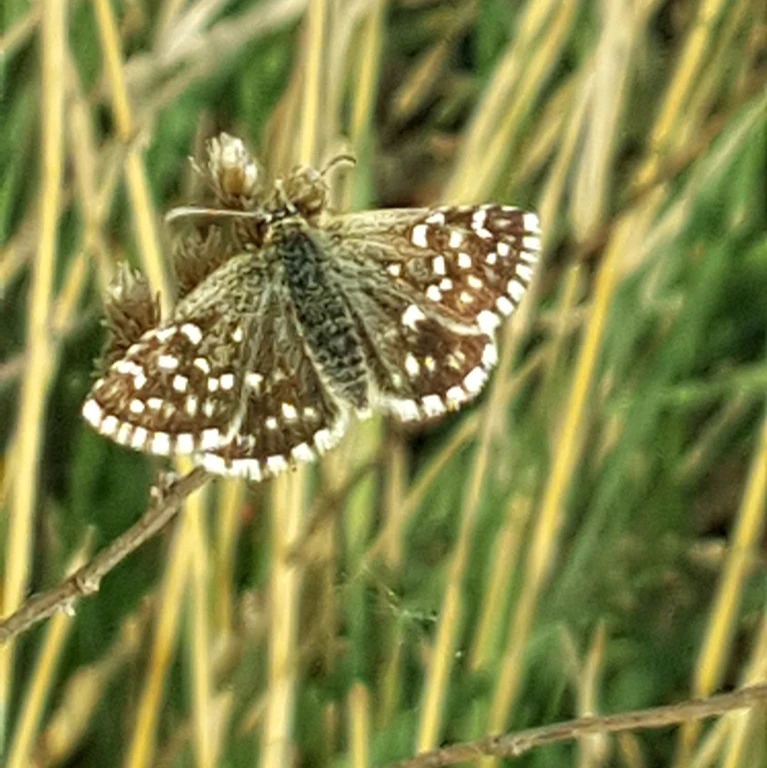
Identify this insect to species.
Pyrgus malvae
